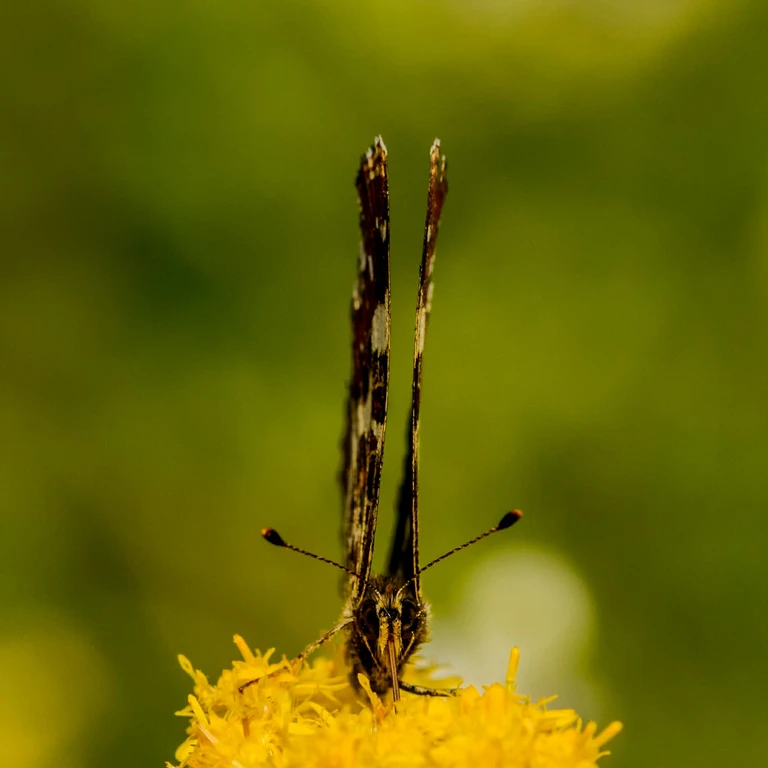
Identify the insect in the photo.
Araschnia levana
